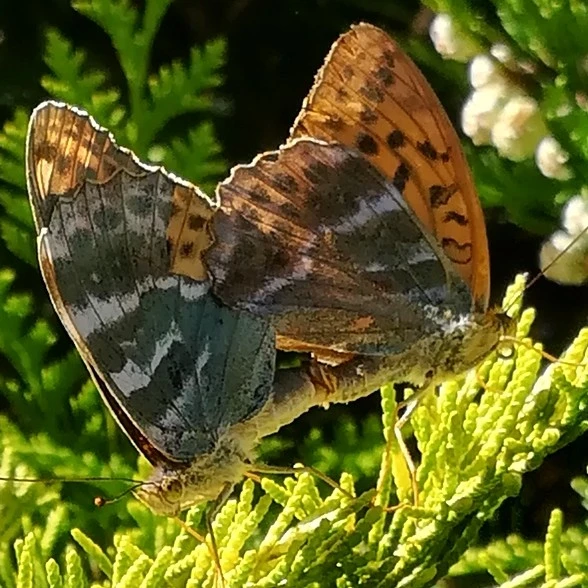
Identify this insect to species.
Argynnis paphia
